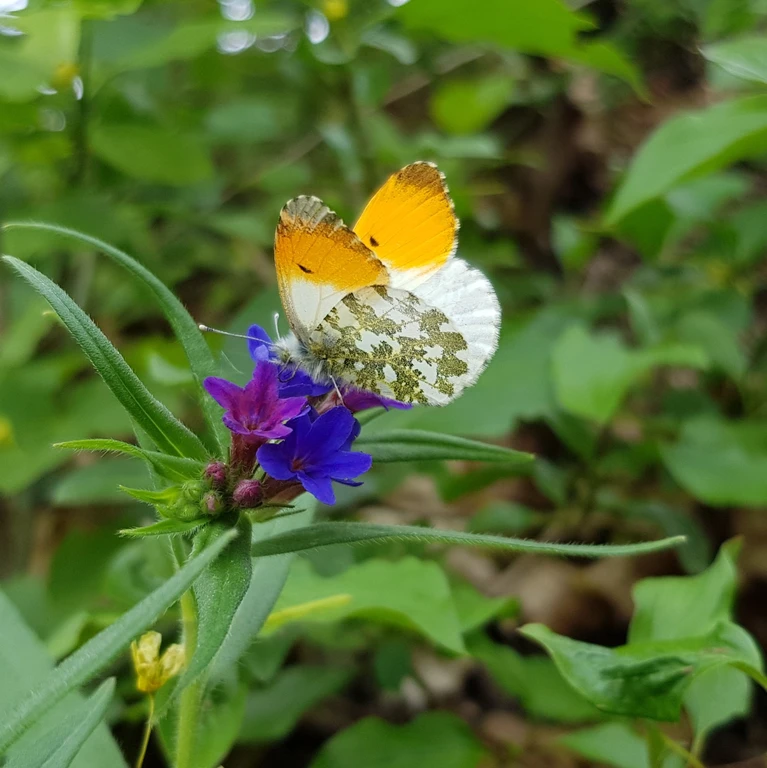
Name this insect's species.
Anthocharis cardamines
